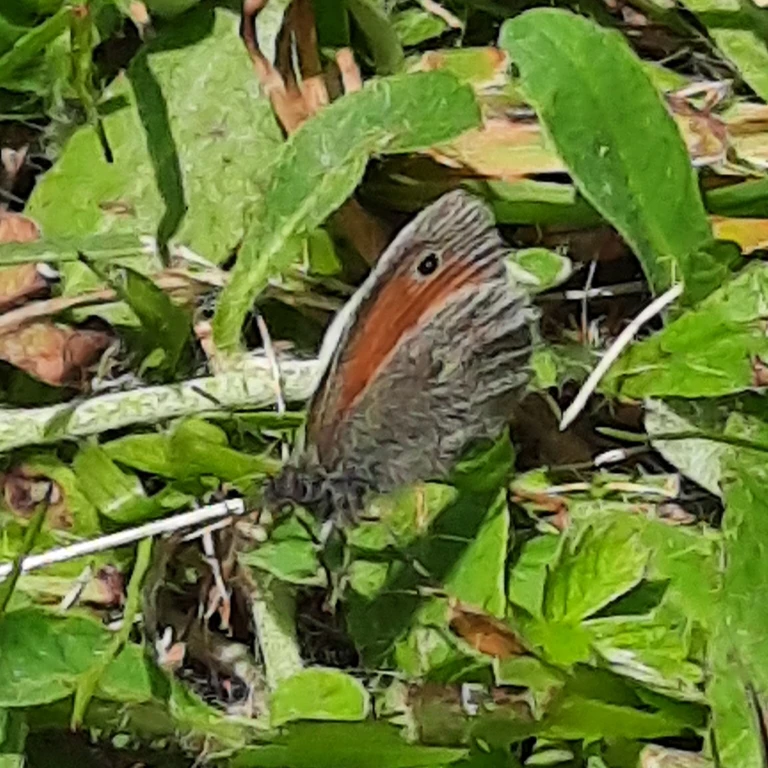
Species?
Coenonympha pamphilus
